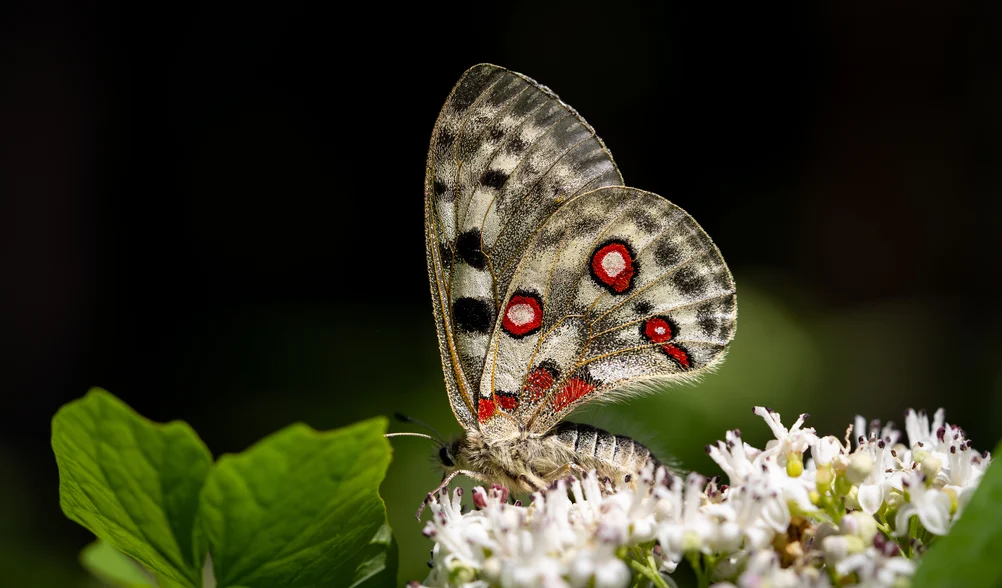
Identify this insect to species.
Parnassius apollo
